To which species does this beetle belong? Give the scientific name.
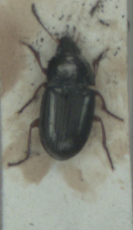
Amara familiaris
